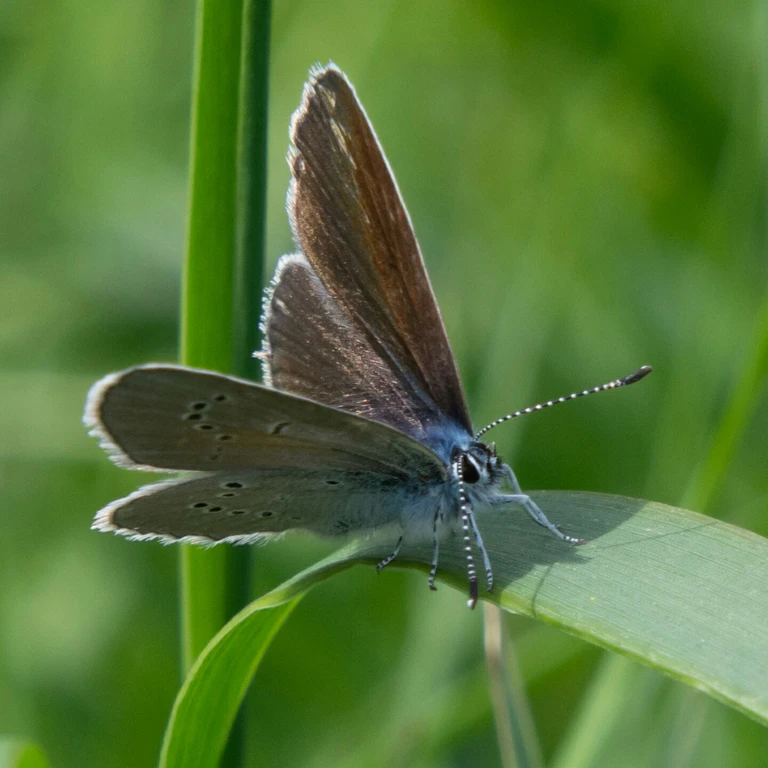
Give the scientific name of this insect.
Cyaniris semiargus
